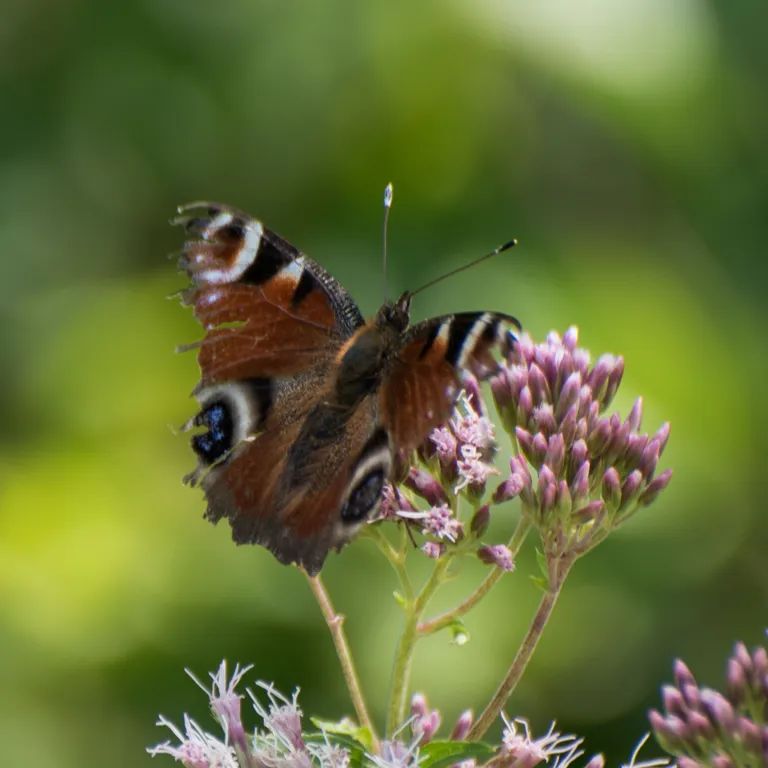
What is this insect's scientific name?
Aglais io
